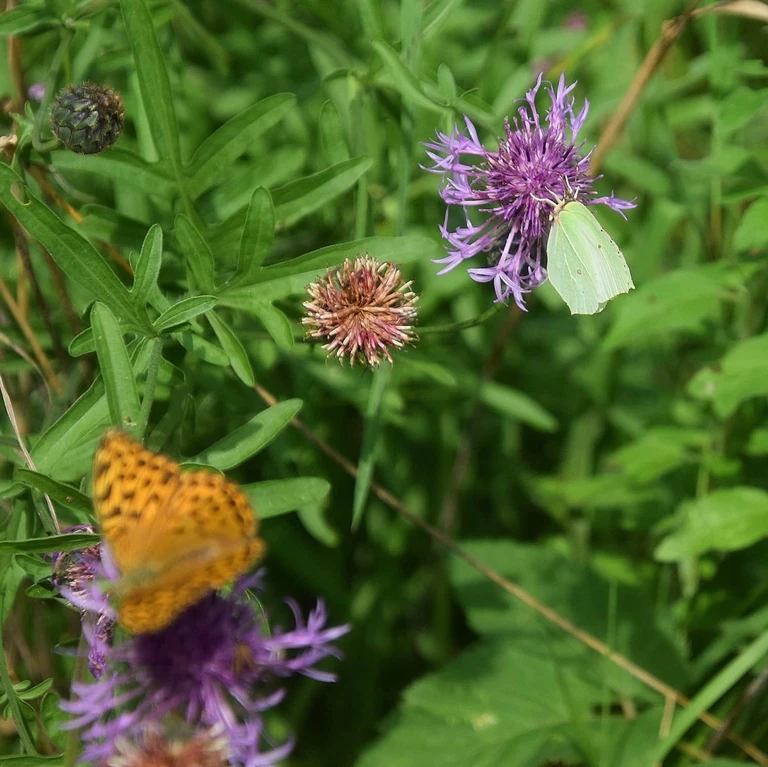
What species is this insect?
Gonepteryx rhamni
